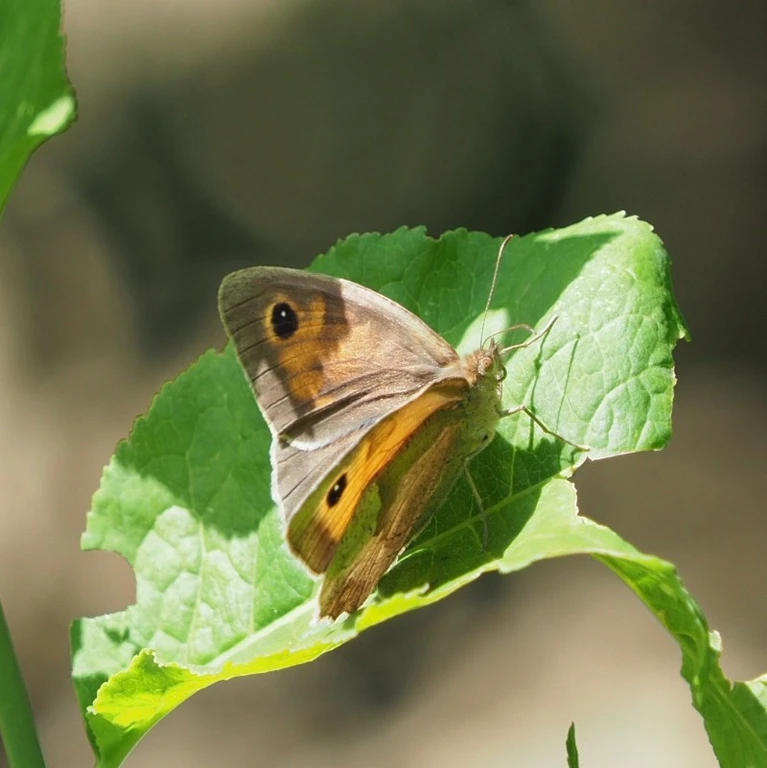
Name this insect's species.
Maniola jurtina
